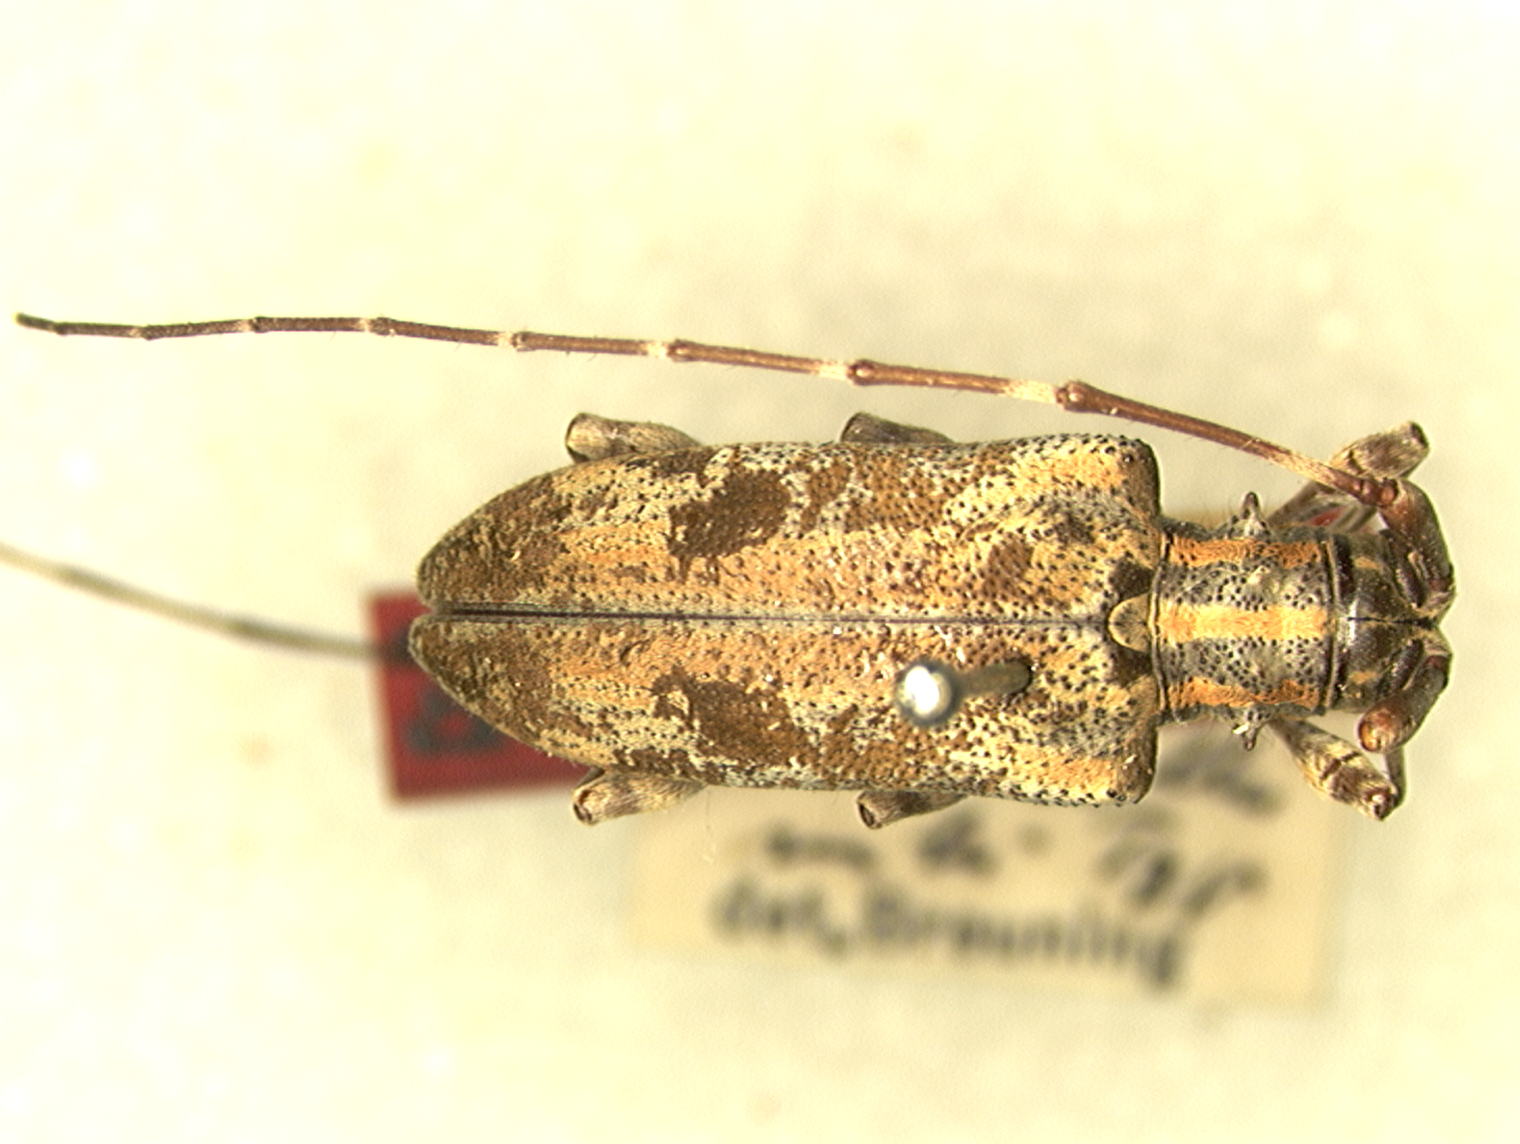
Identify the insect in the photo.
Rhodopis tubericollis (also Rhodopina tubericollis)
